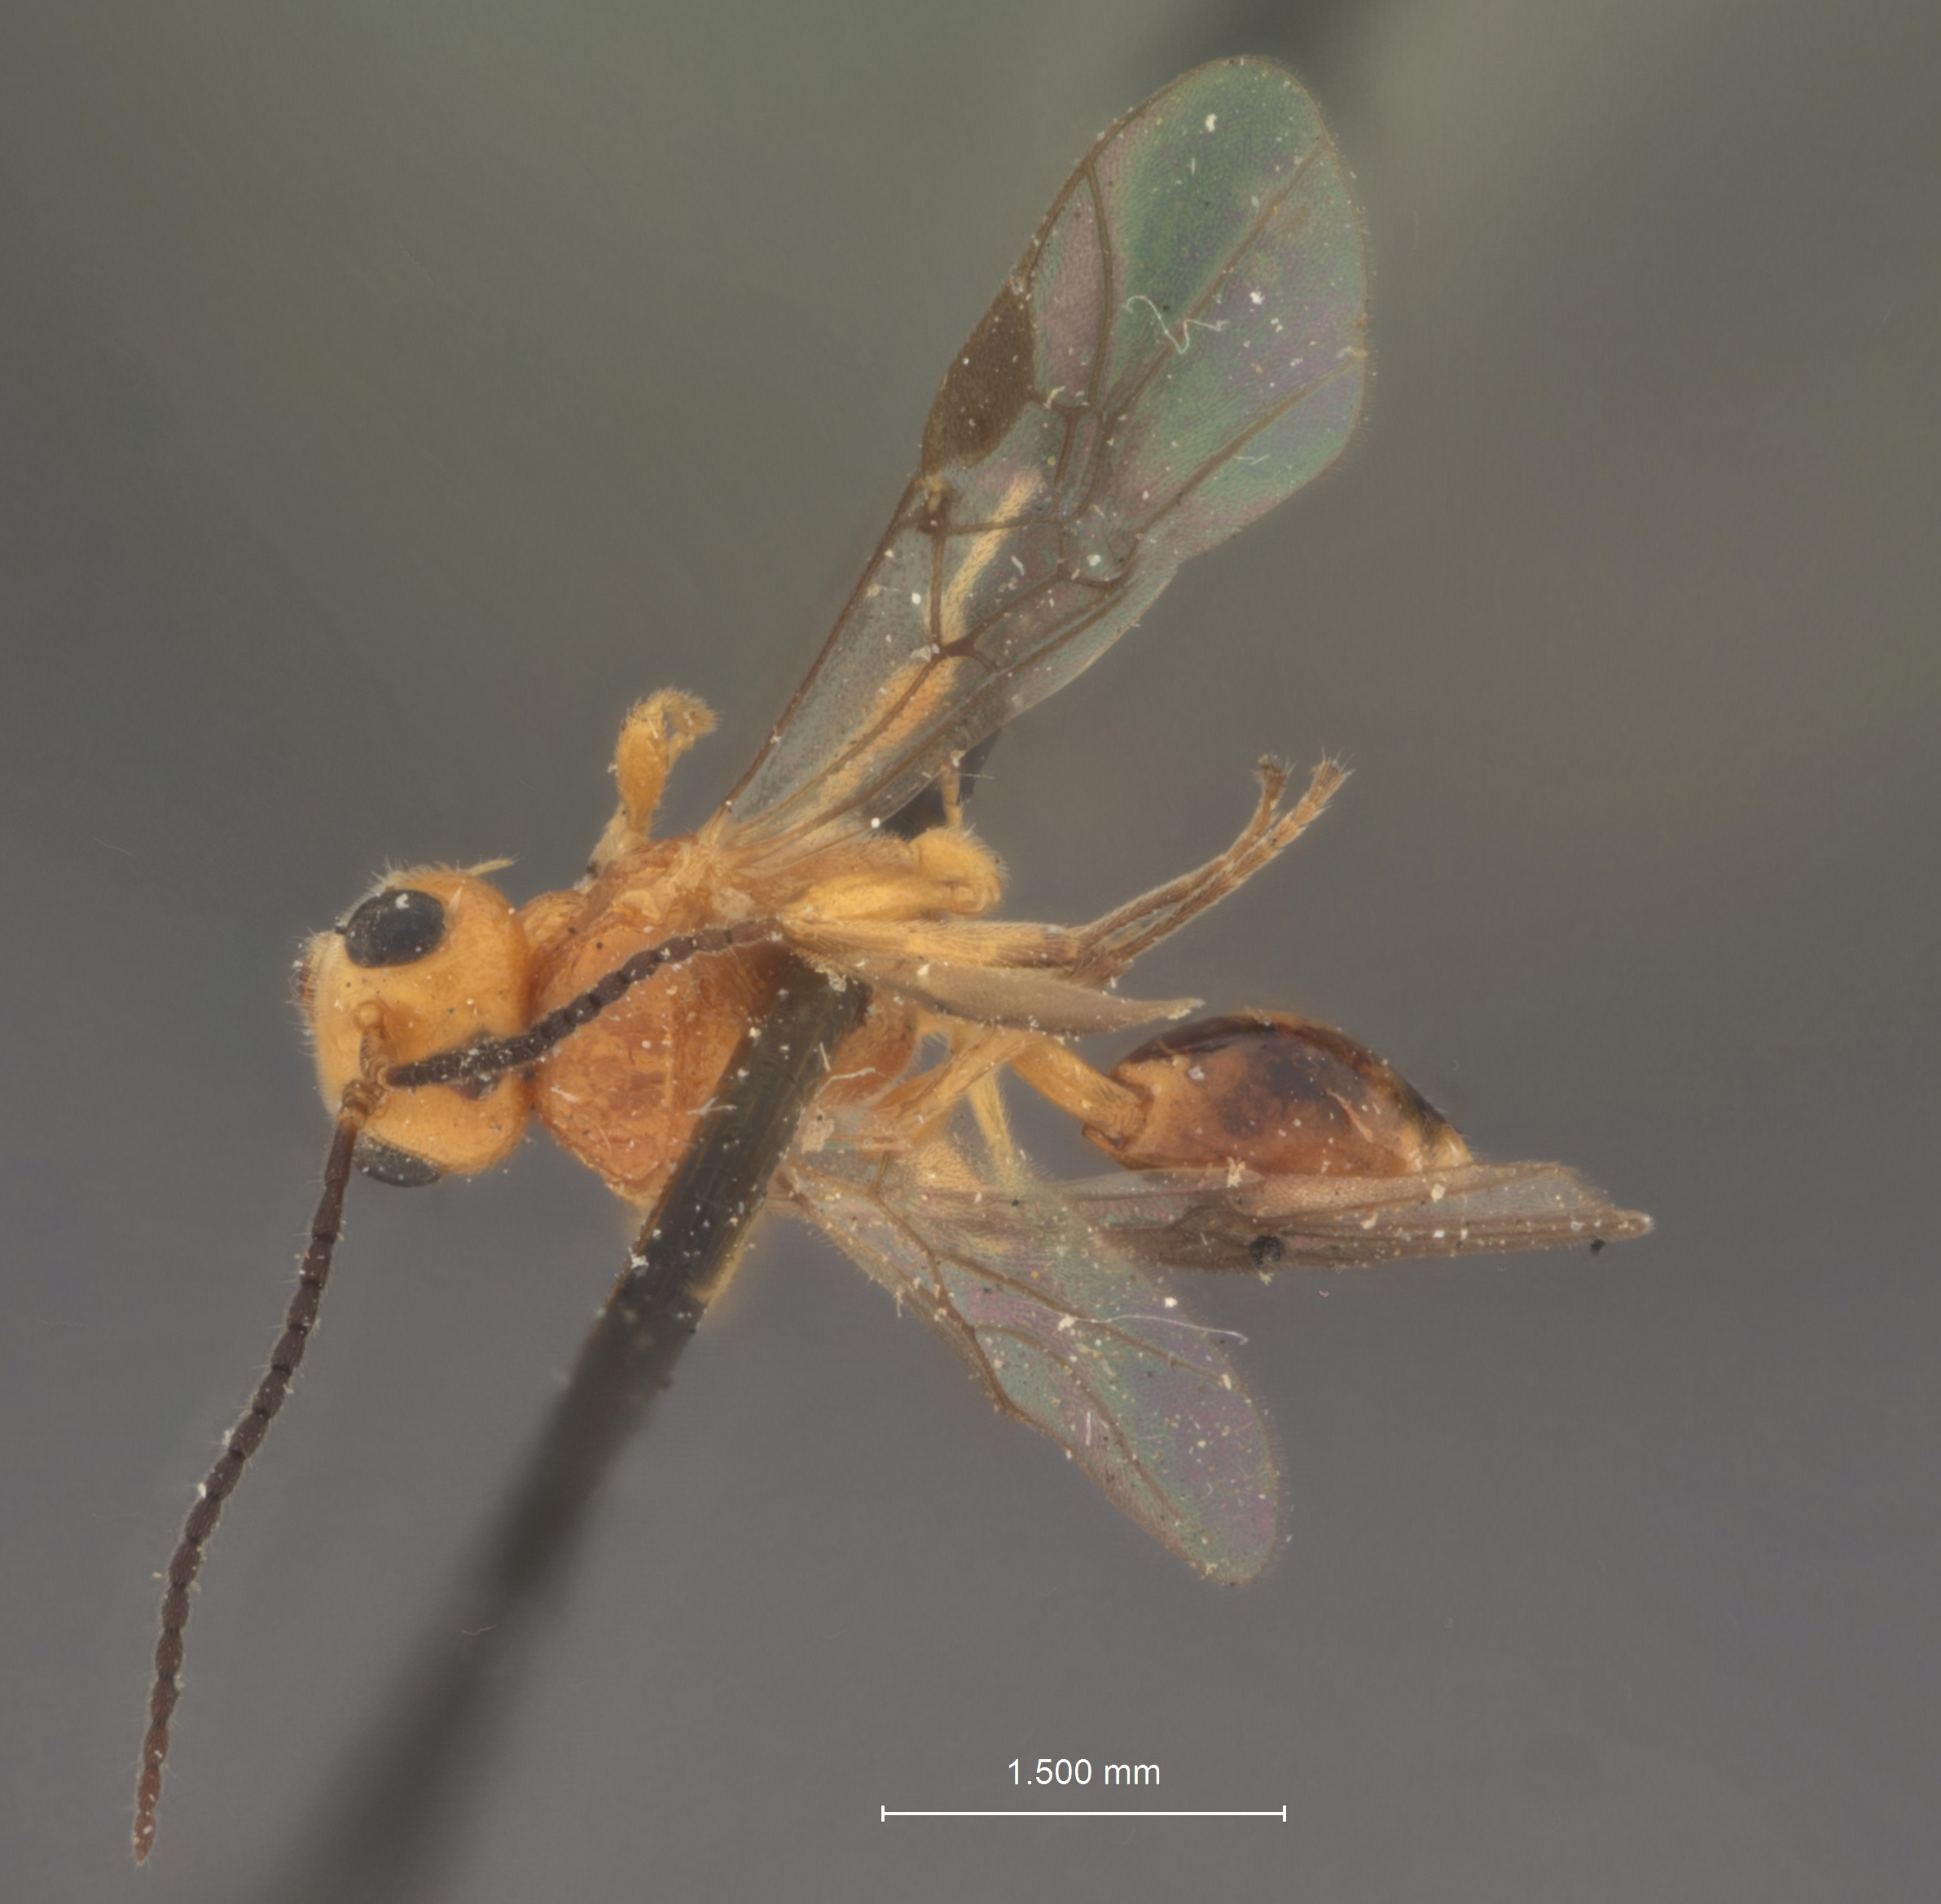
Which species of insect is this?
Helorimorpha fisheri
